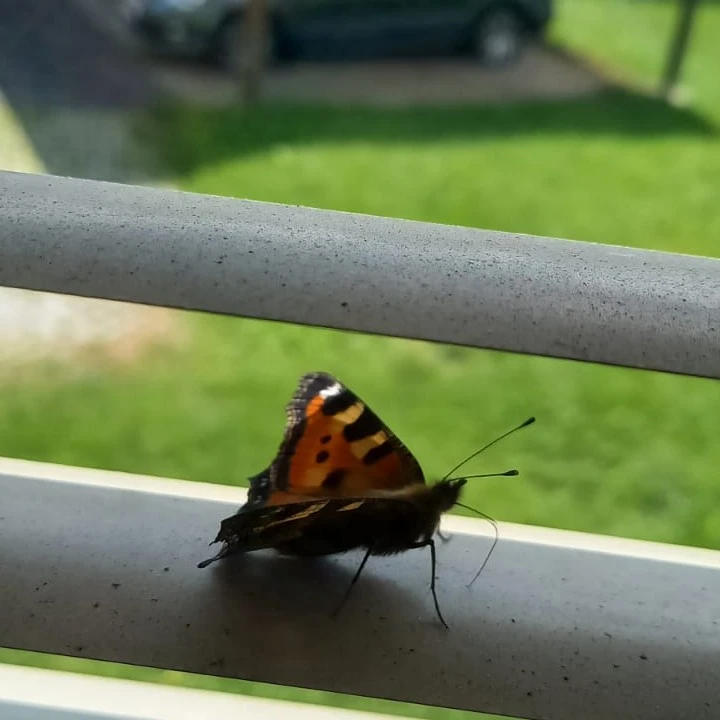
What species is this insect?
Aglais urticae
